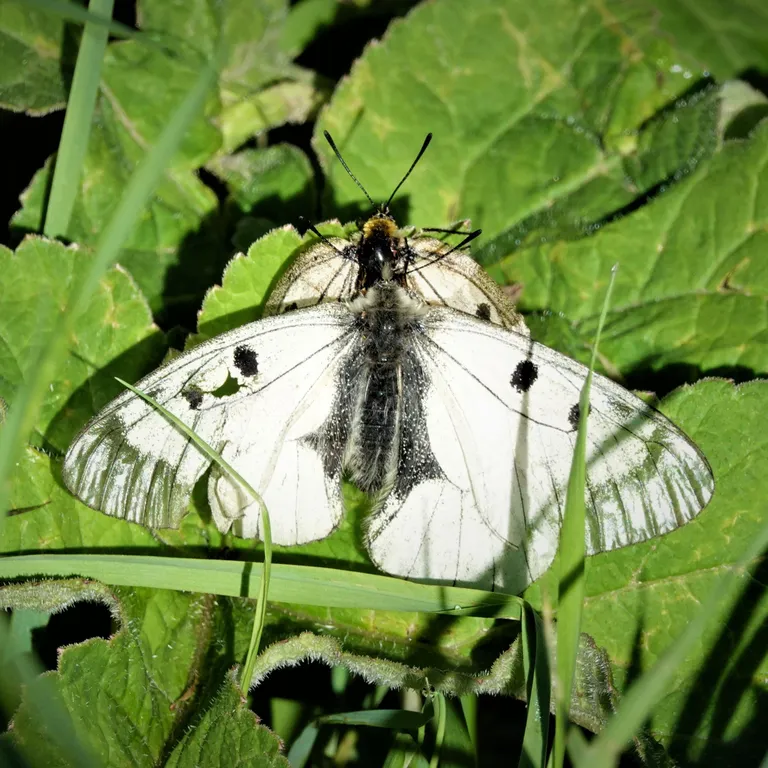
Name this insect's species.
Parnassius mnemosyne
